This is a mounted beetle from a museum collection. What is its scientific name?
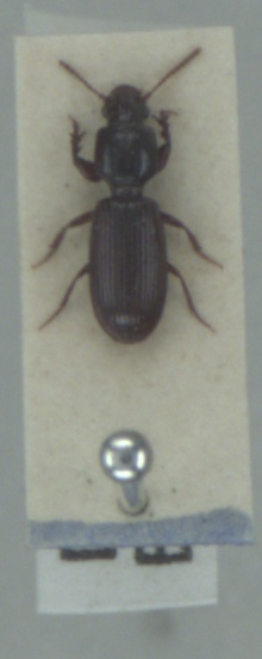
Clivina fossor
